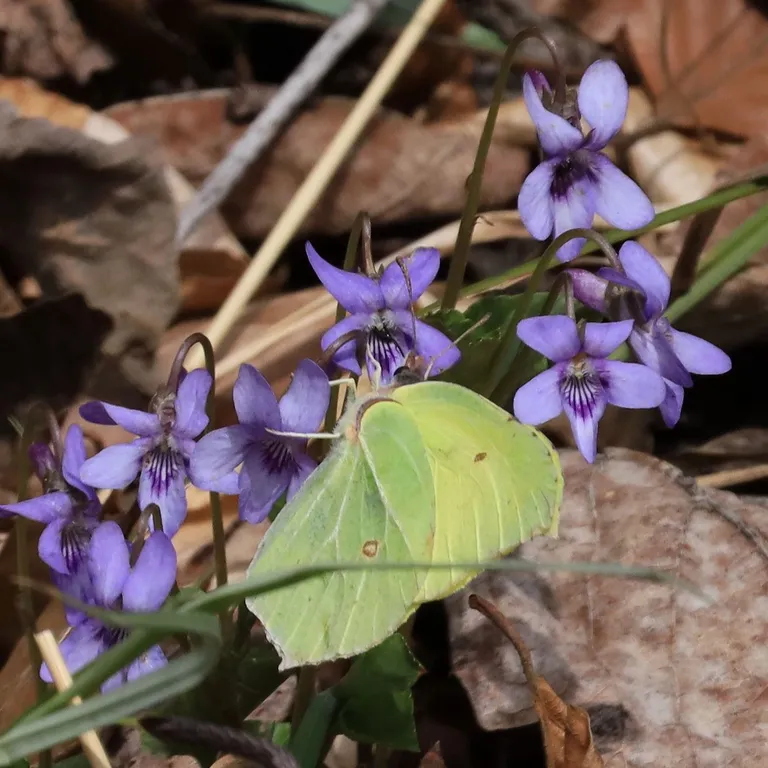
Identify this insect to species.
Gonepteryx rhamni
